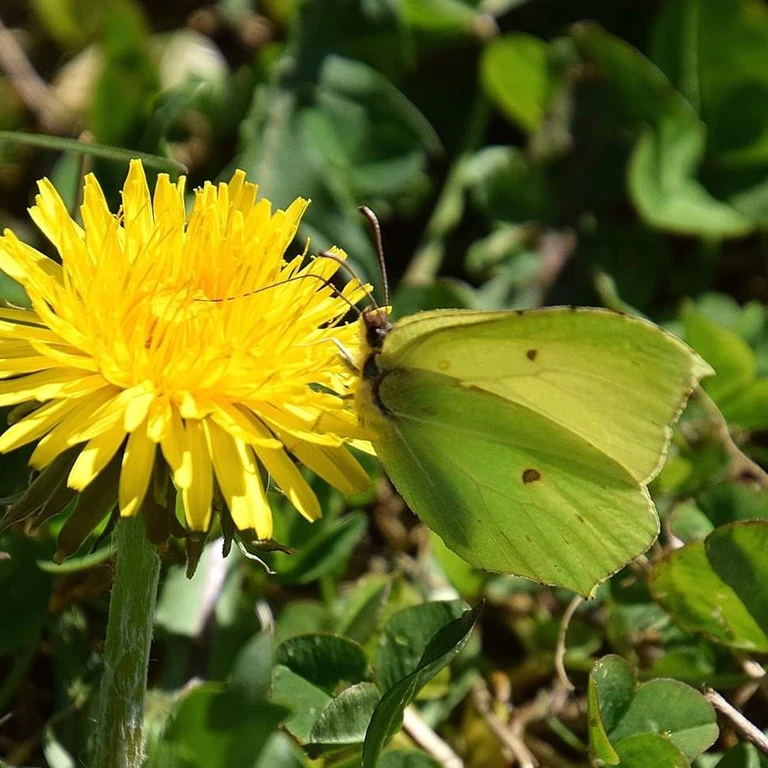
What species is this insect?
Gonepteryx rhamni
